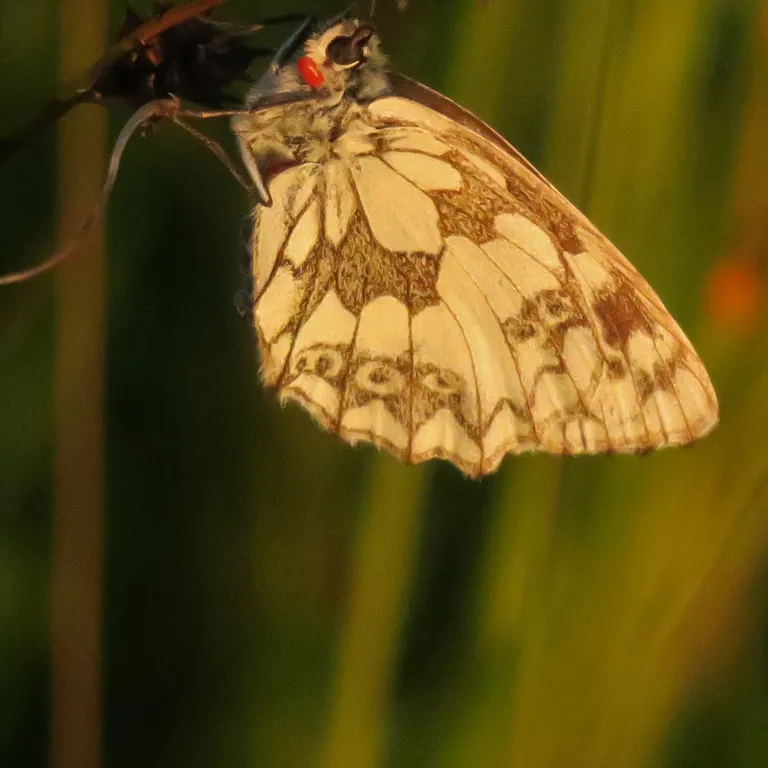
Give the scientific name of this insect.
Melanargia galathea
